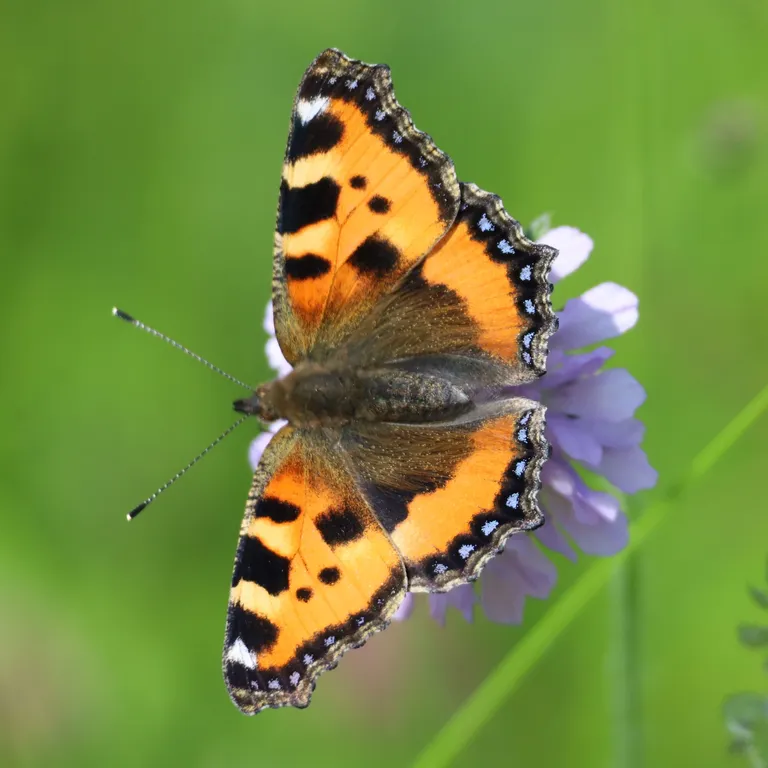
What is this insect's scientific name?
Aglais urticae
